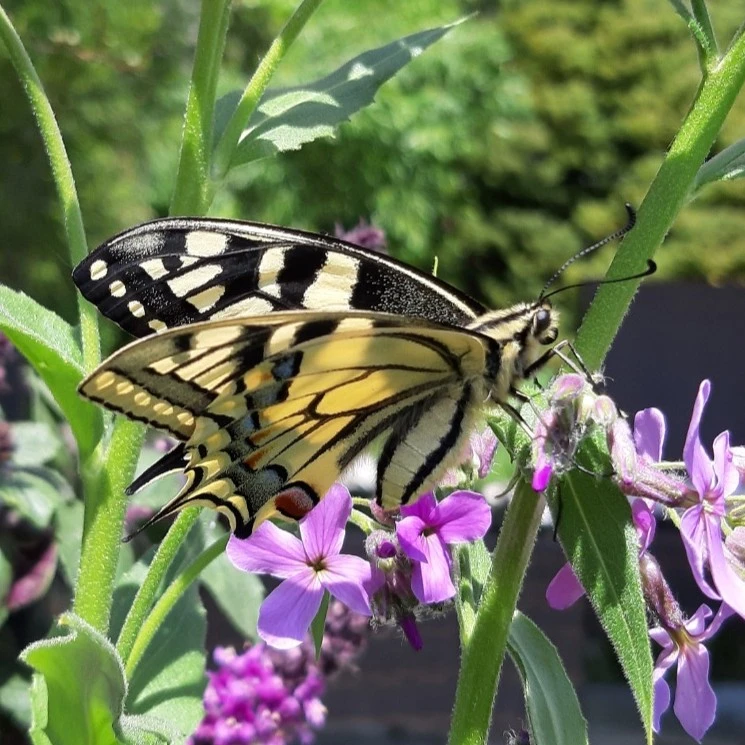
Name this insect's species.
Papilio machaon
